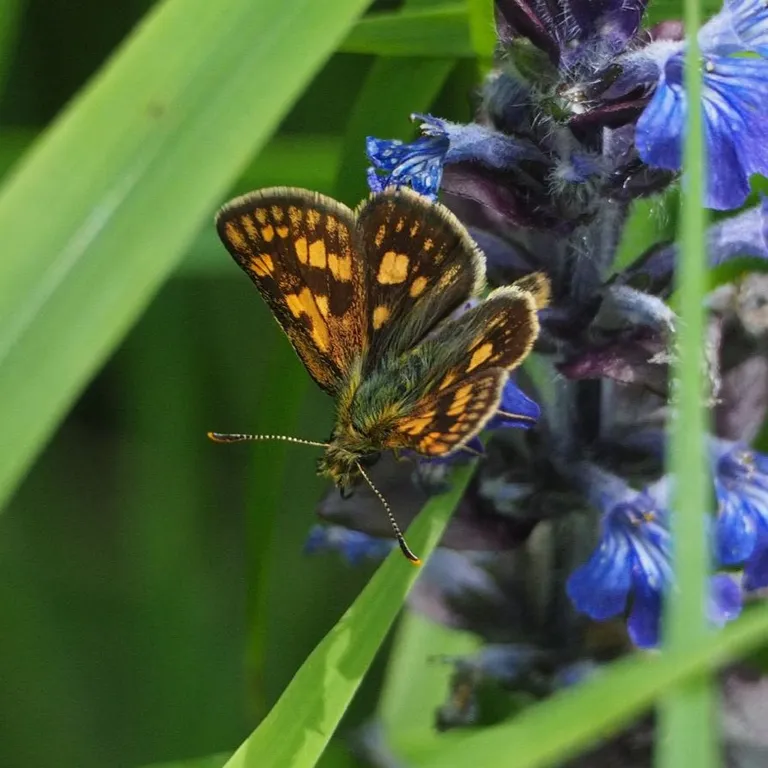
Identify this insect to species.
Carterocephalus palaemon
